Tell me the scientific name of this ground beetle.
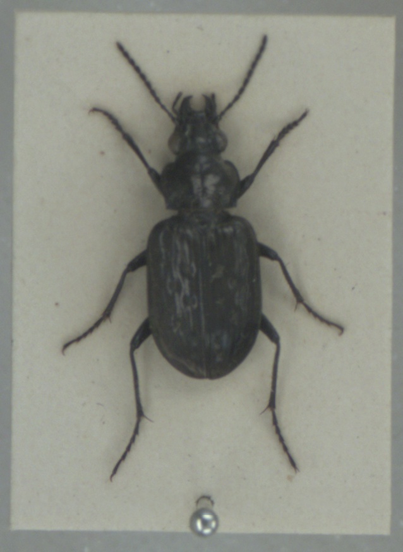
Blethisa multipunctata
